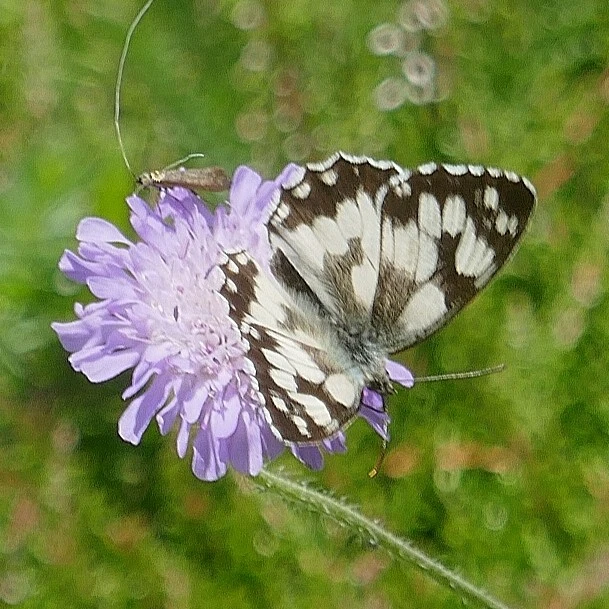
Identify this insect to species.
Melanargia galathea
